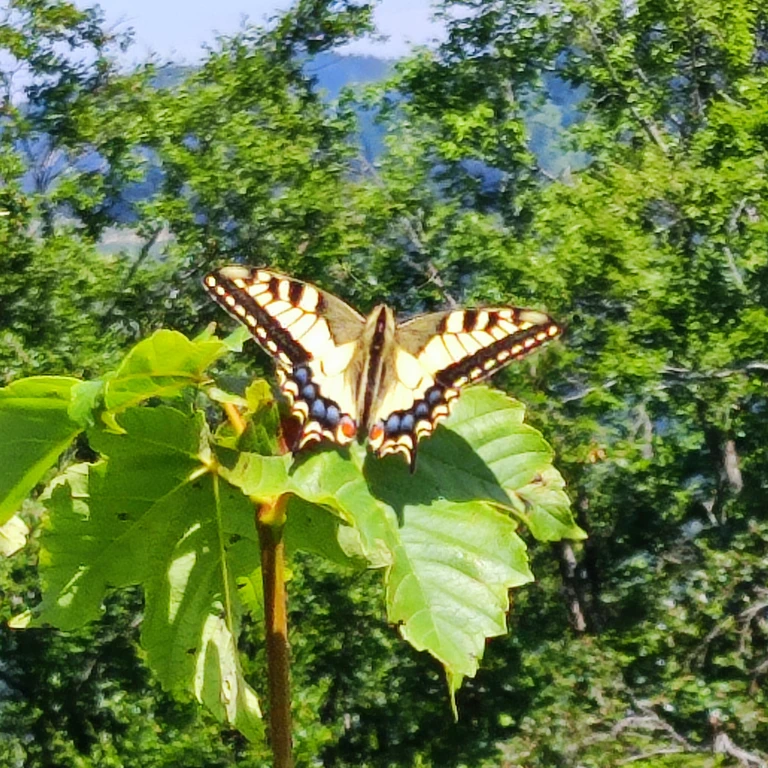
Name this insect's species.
Papilio machaon
